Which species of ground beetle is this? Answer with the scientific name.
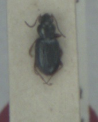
Bembidion schueppelii
